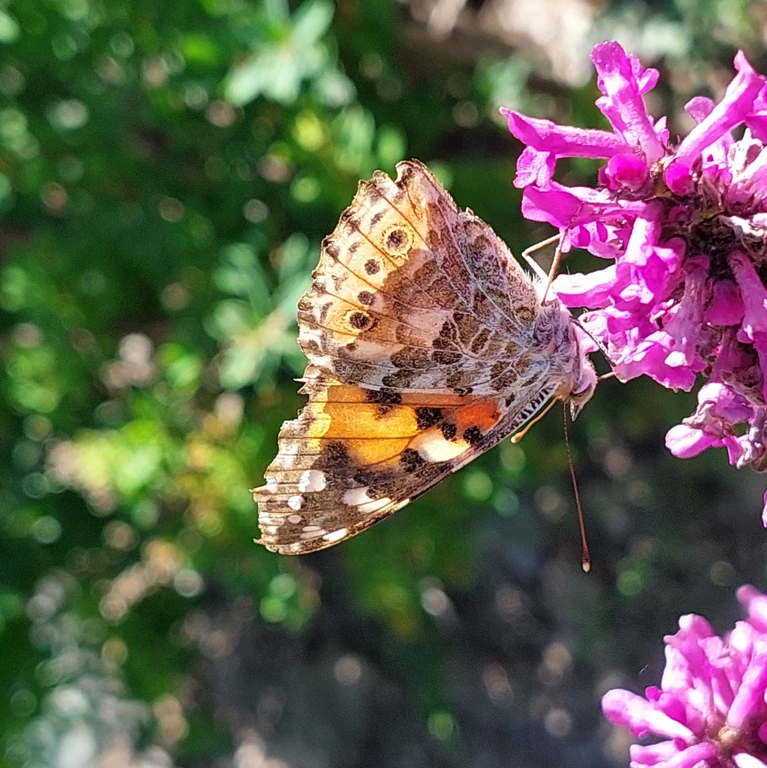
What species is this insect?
Vanessa cardui
